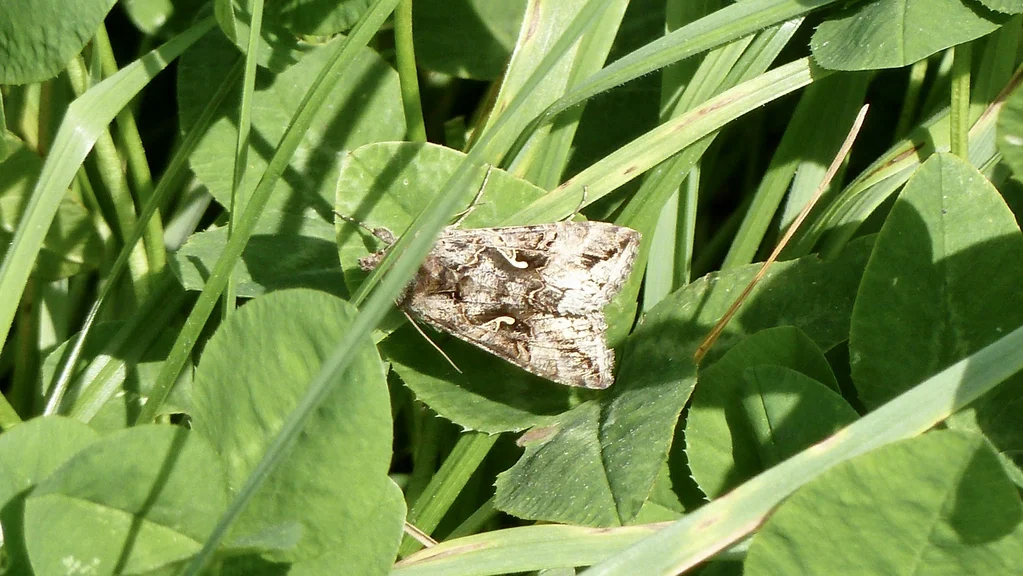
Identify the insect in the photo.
Autographa gamma
